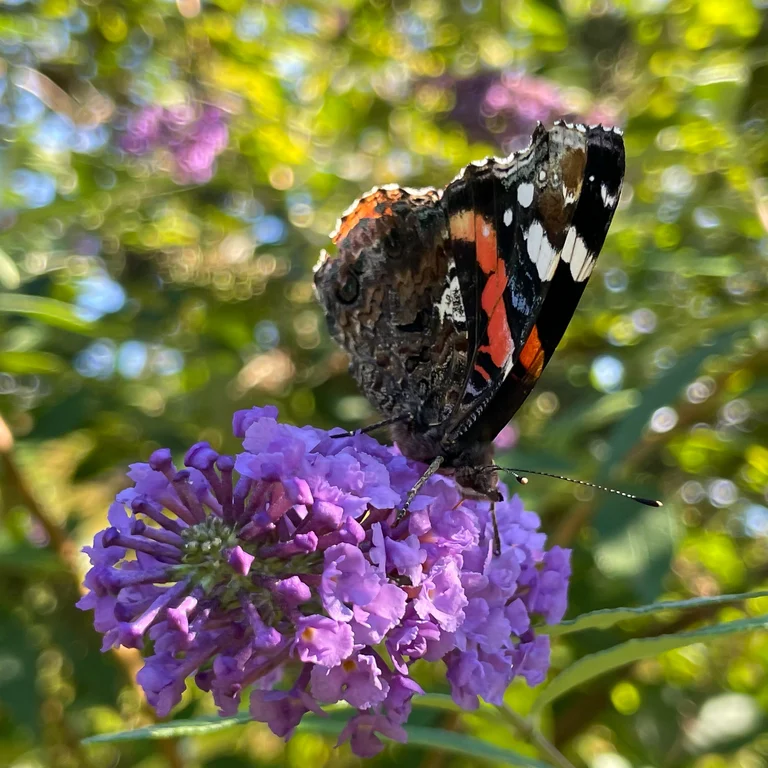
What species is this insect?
Vanessa atalanta
